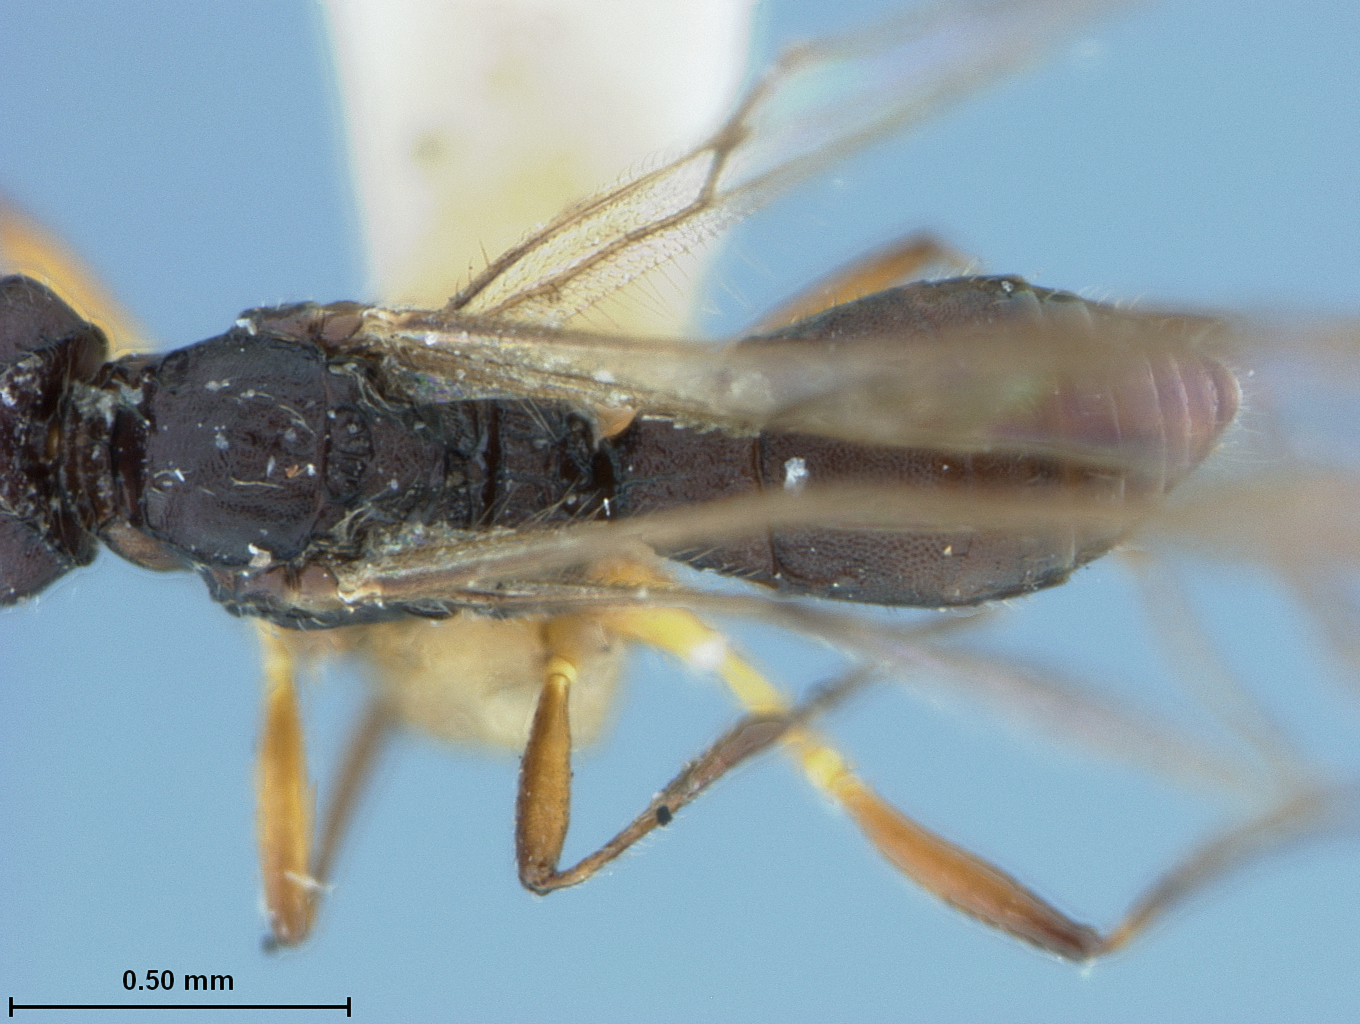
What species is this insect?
Clinocentrus niger
